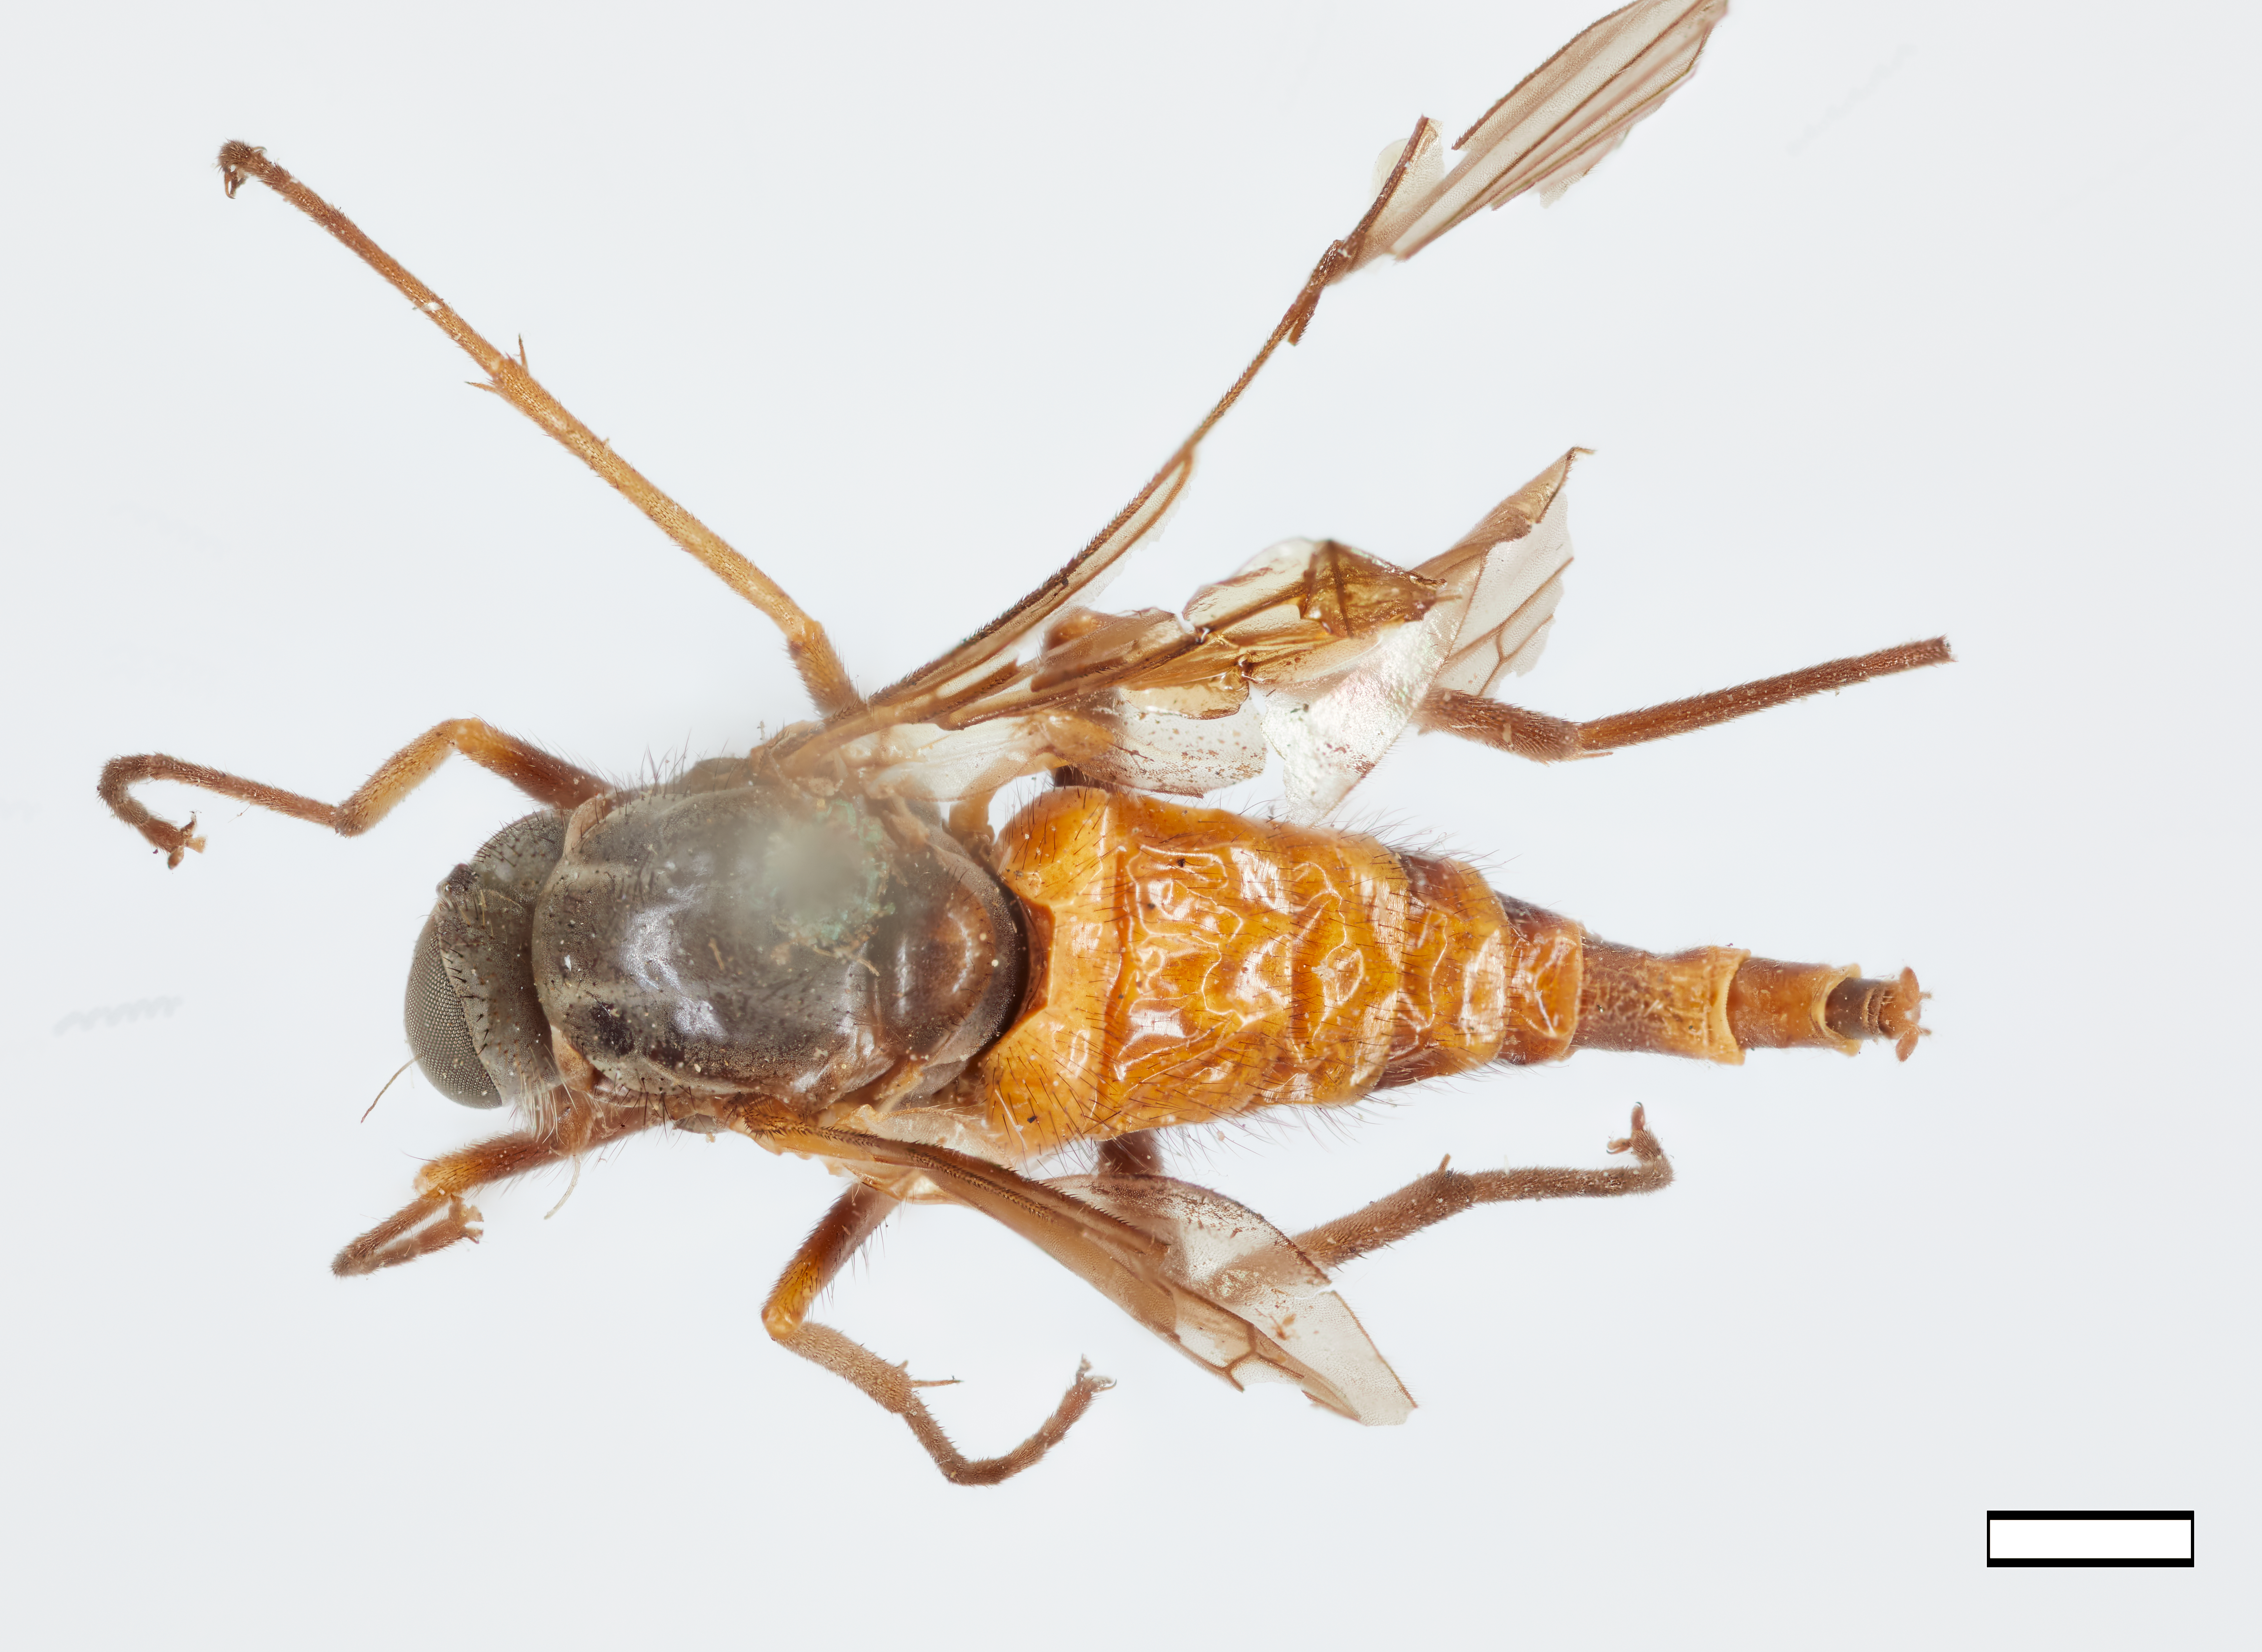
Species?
Leptis flavonigra
